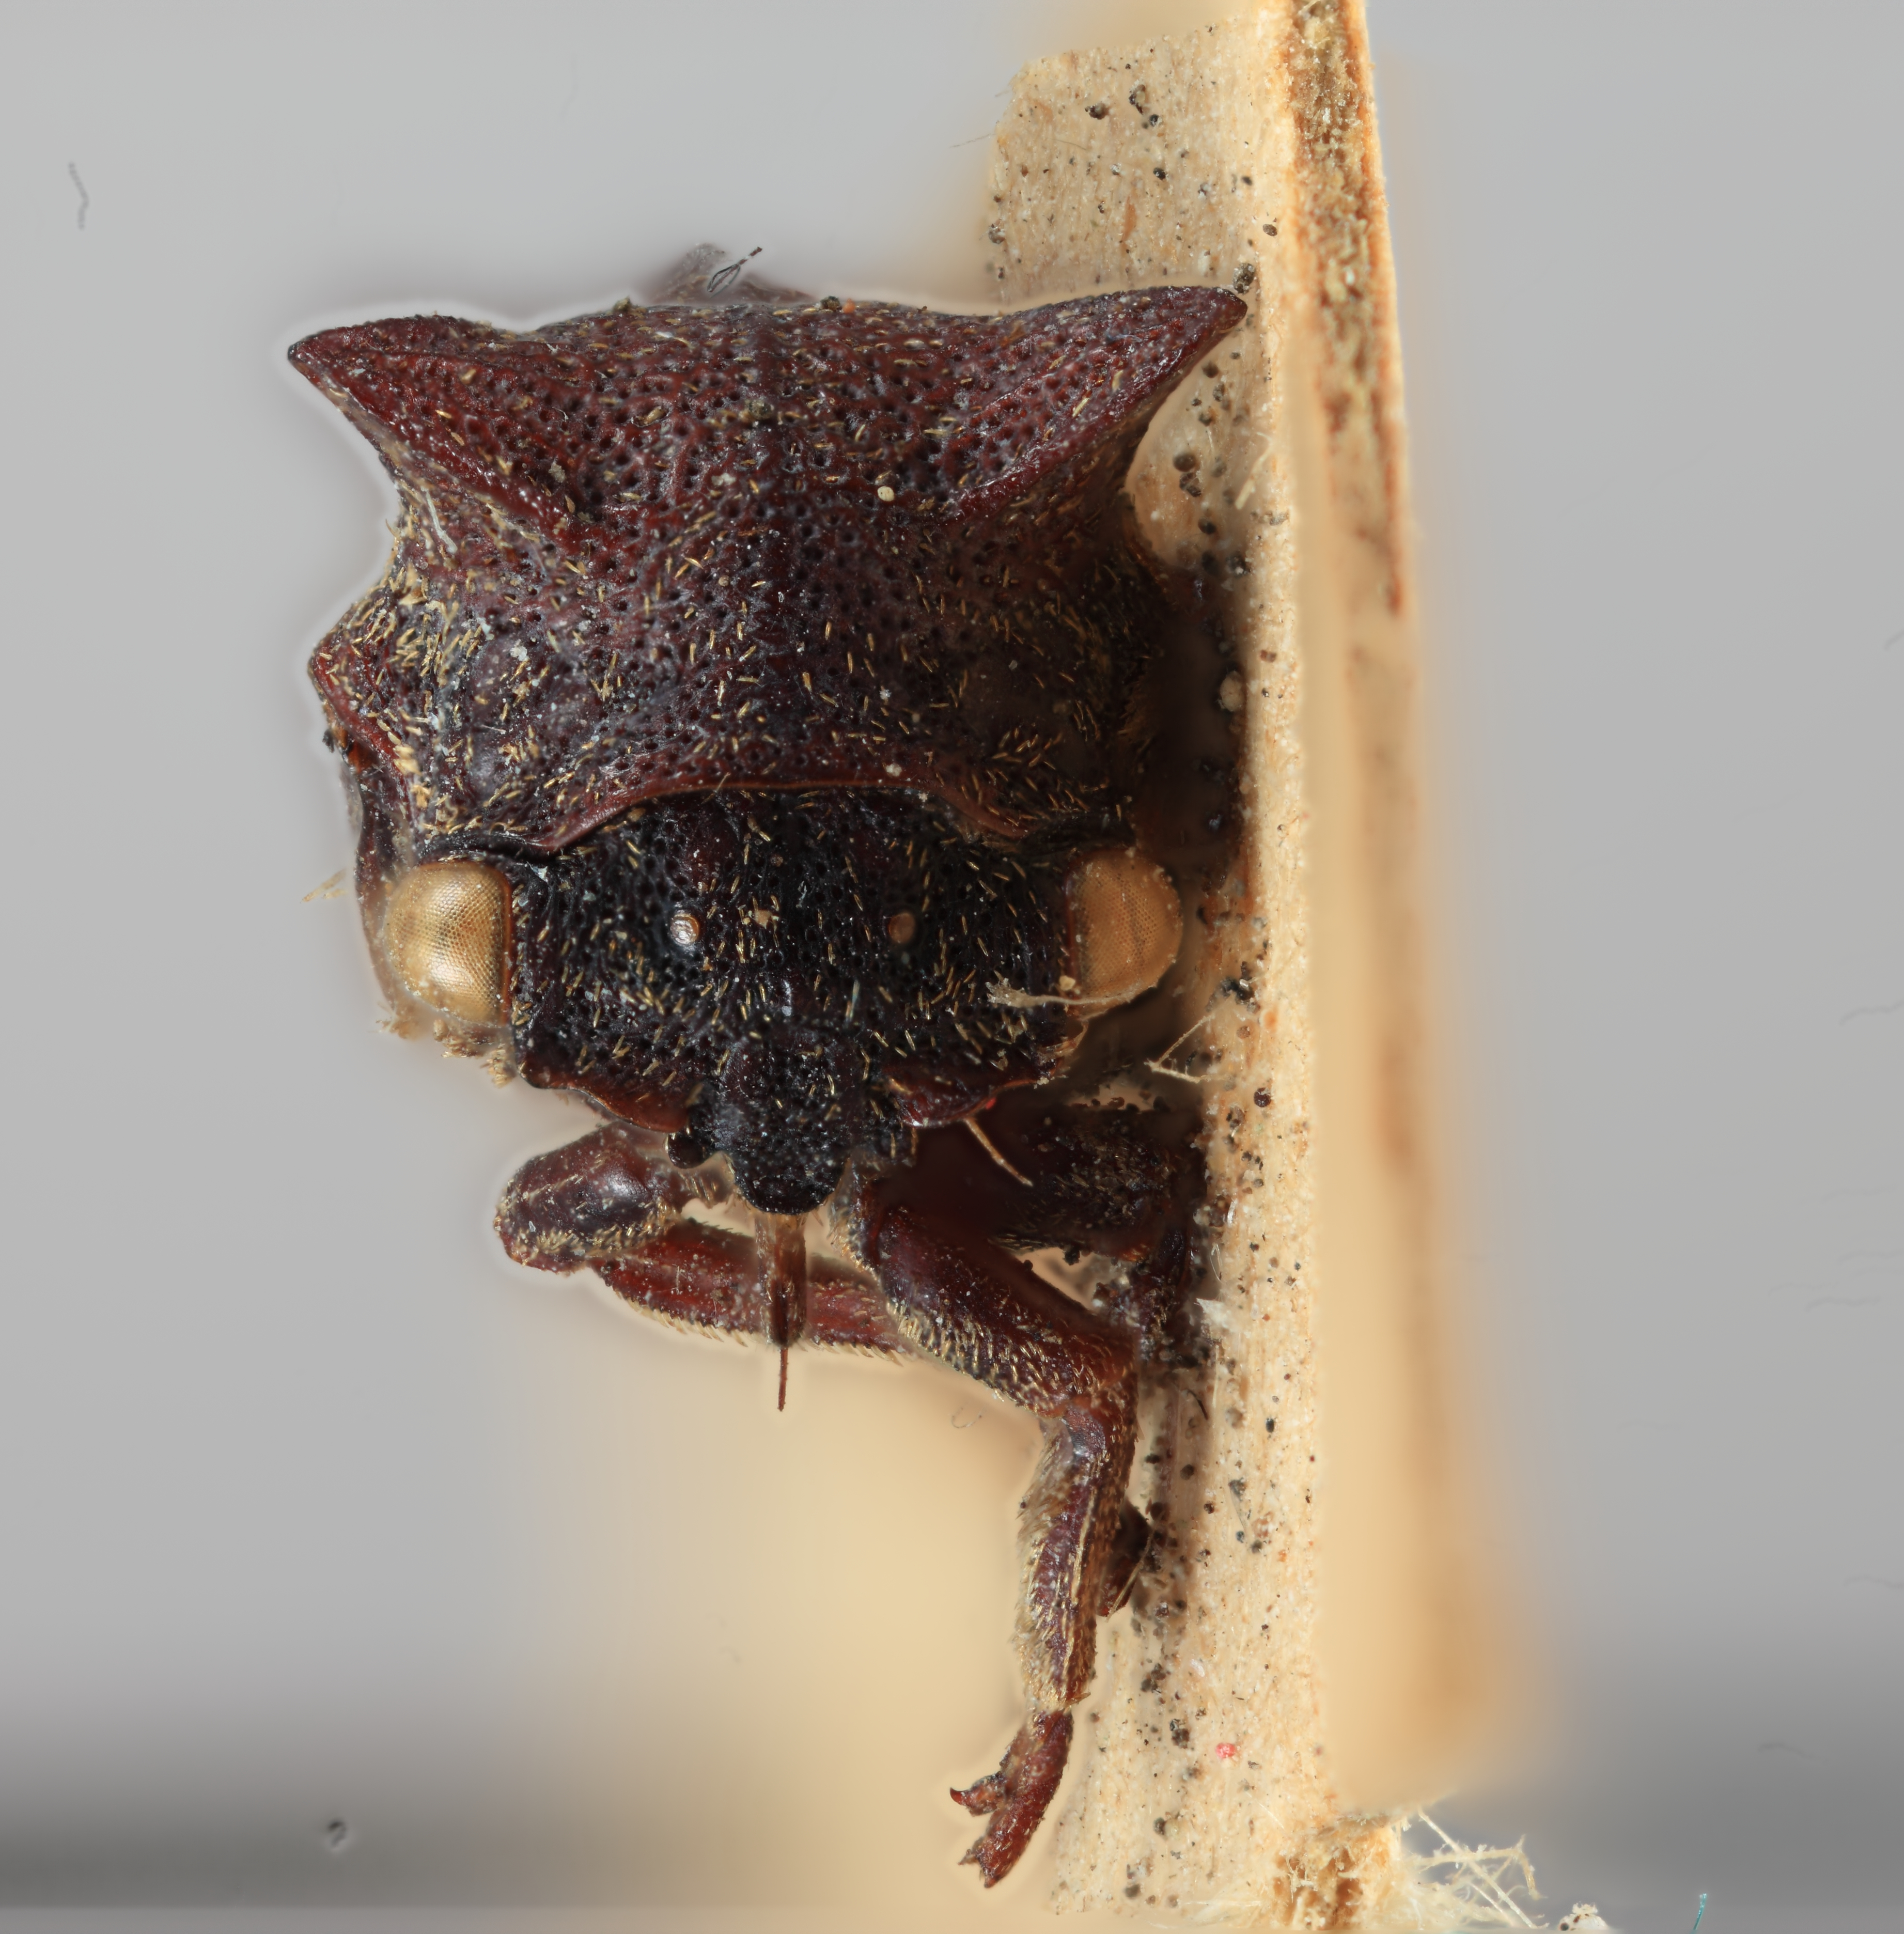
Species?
Sertorius tepperi
